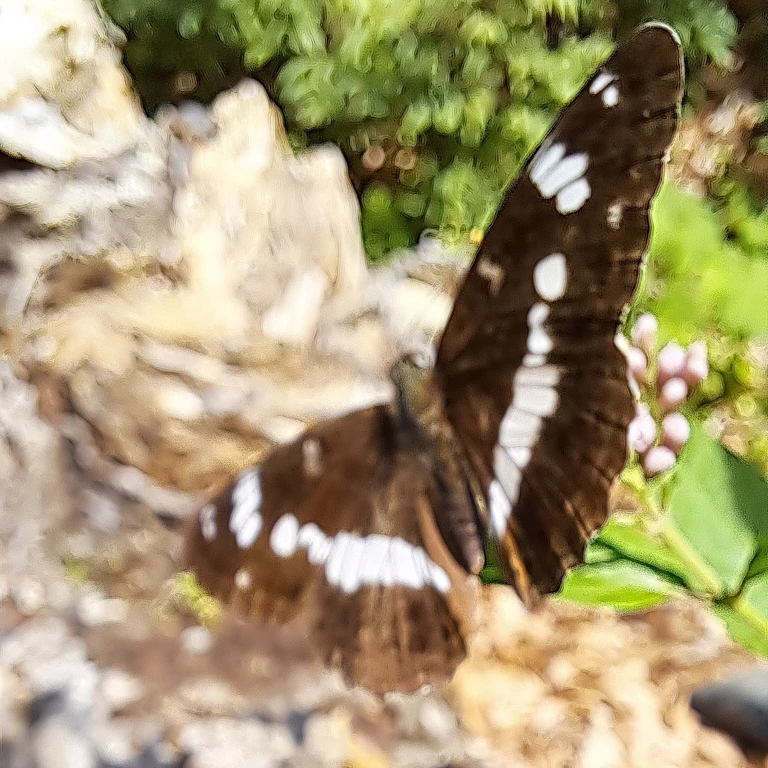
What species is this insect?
Limenitis camilla (also Ladoga camilla)
